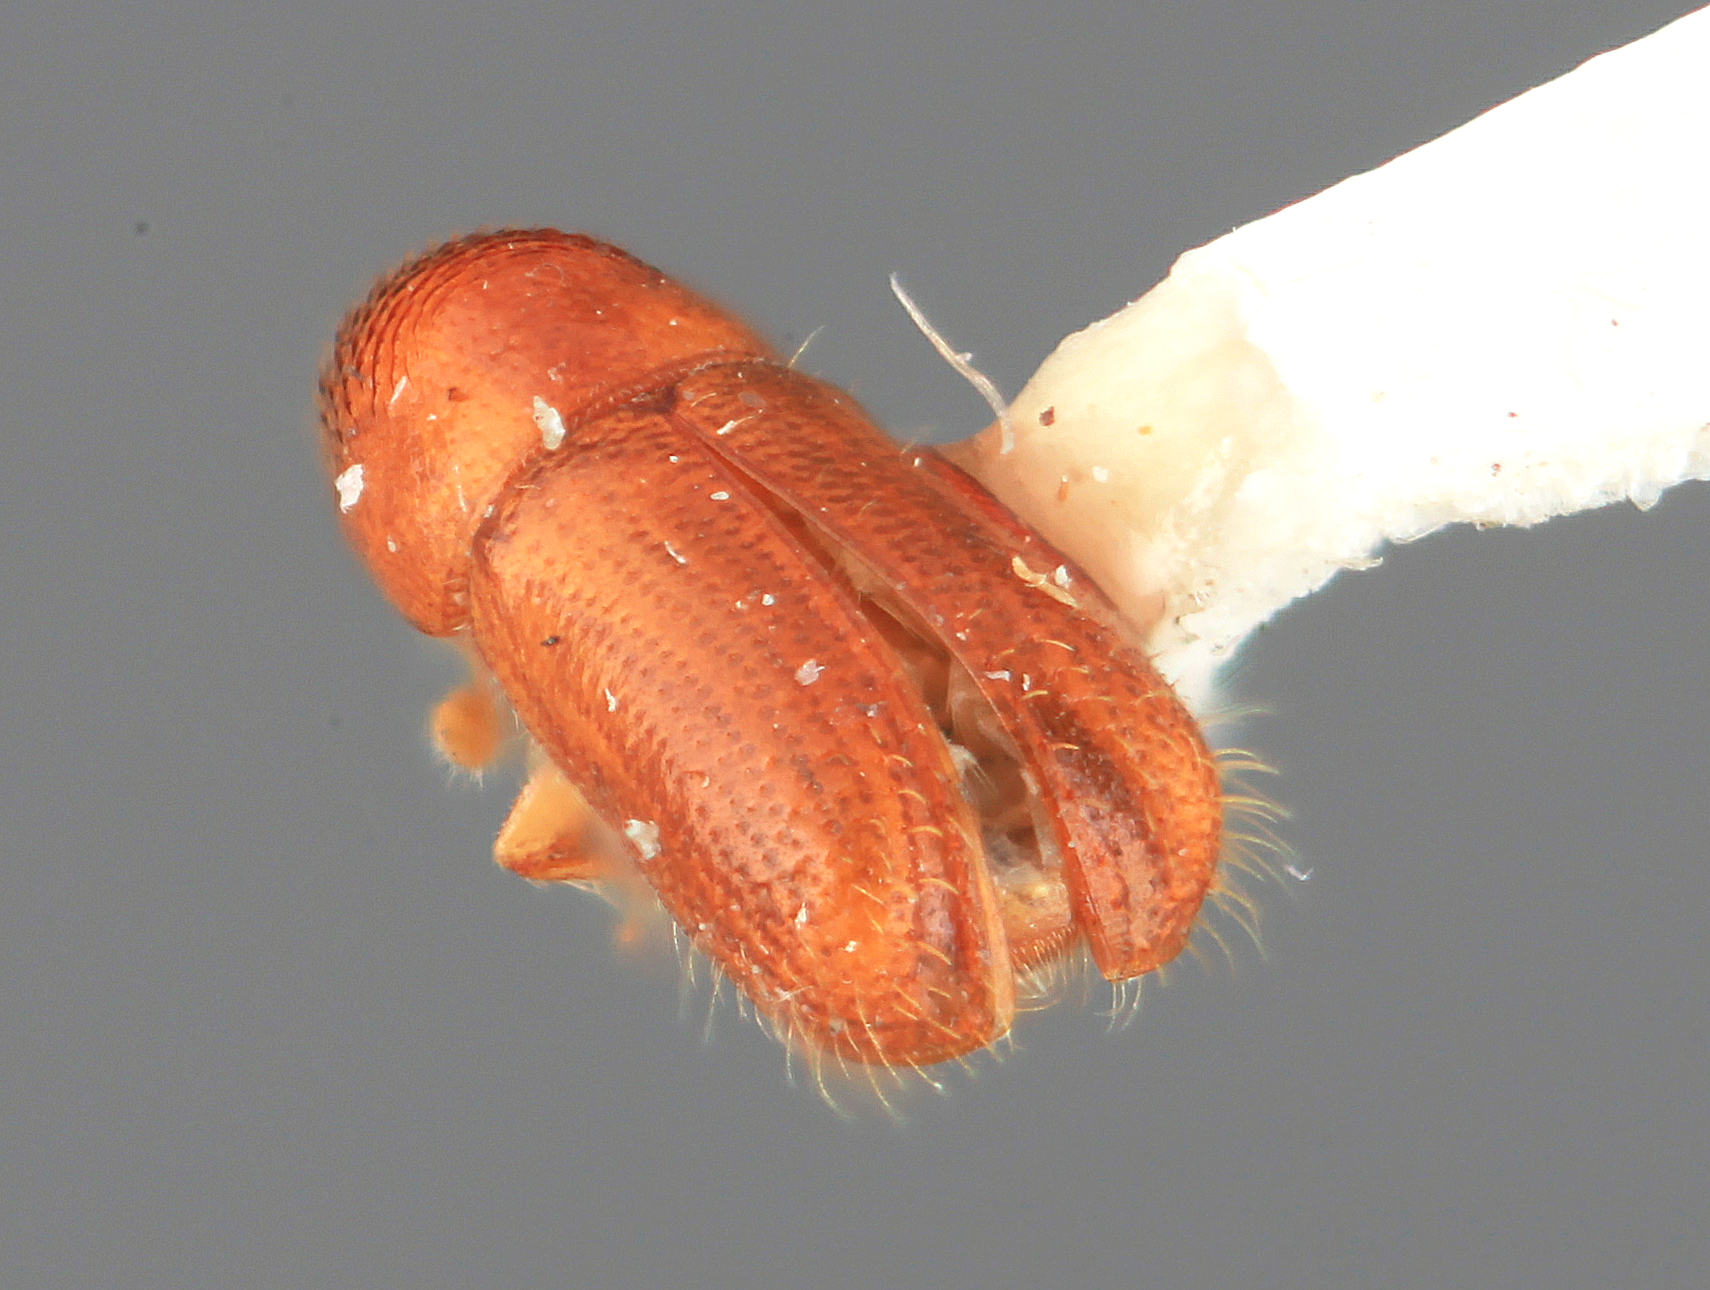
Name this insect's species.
Araptus medialis
